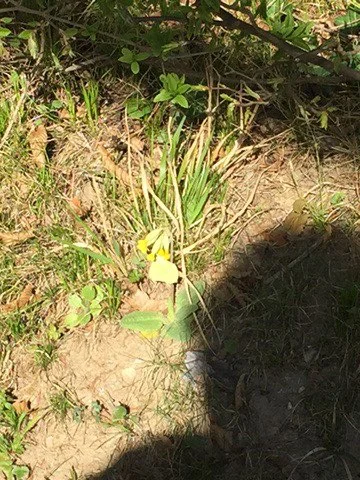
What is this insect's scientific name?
Gonepteryx rhamni
